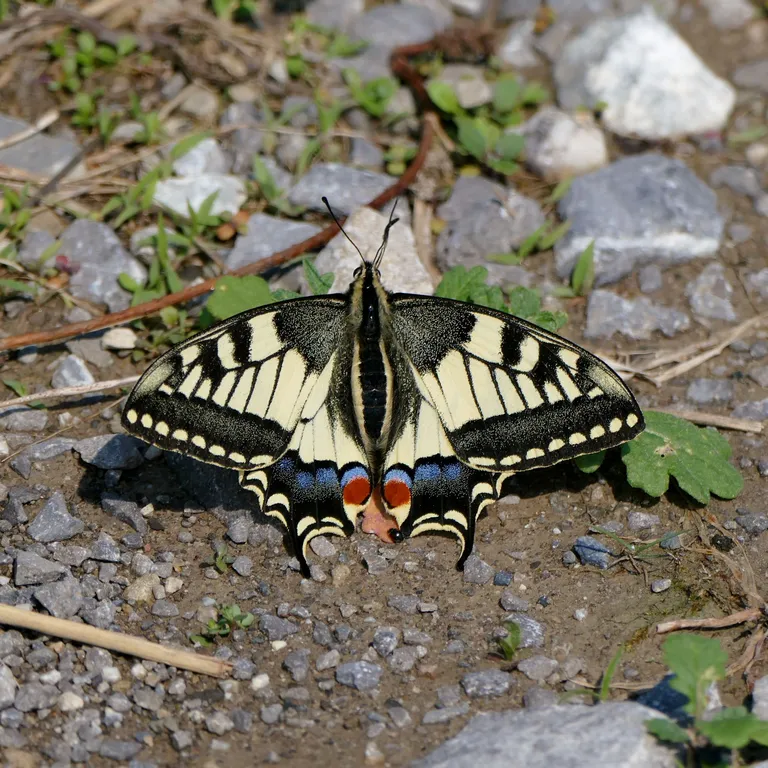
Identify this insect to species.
Papilio machaon
